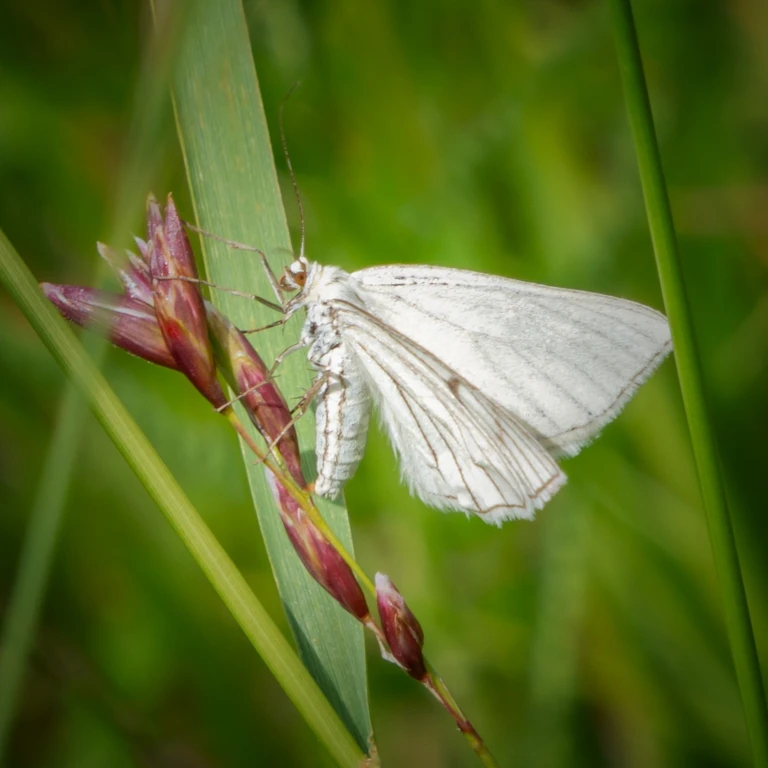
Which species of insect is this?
Siona lineata
